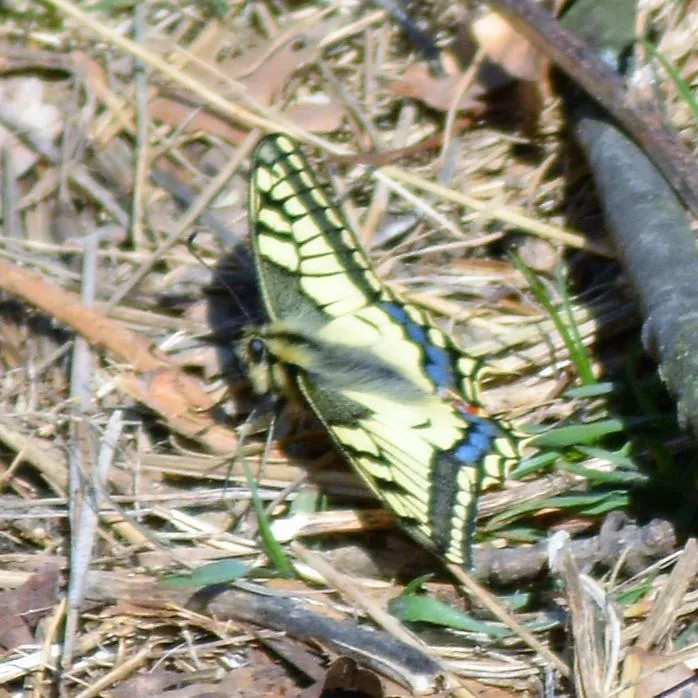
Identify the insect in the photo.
Papilio machaon
